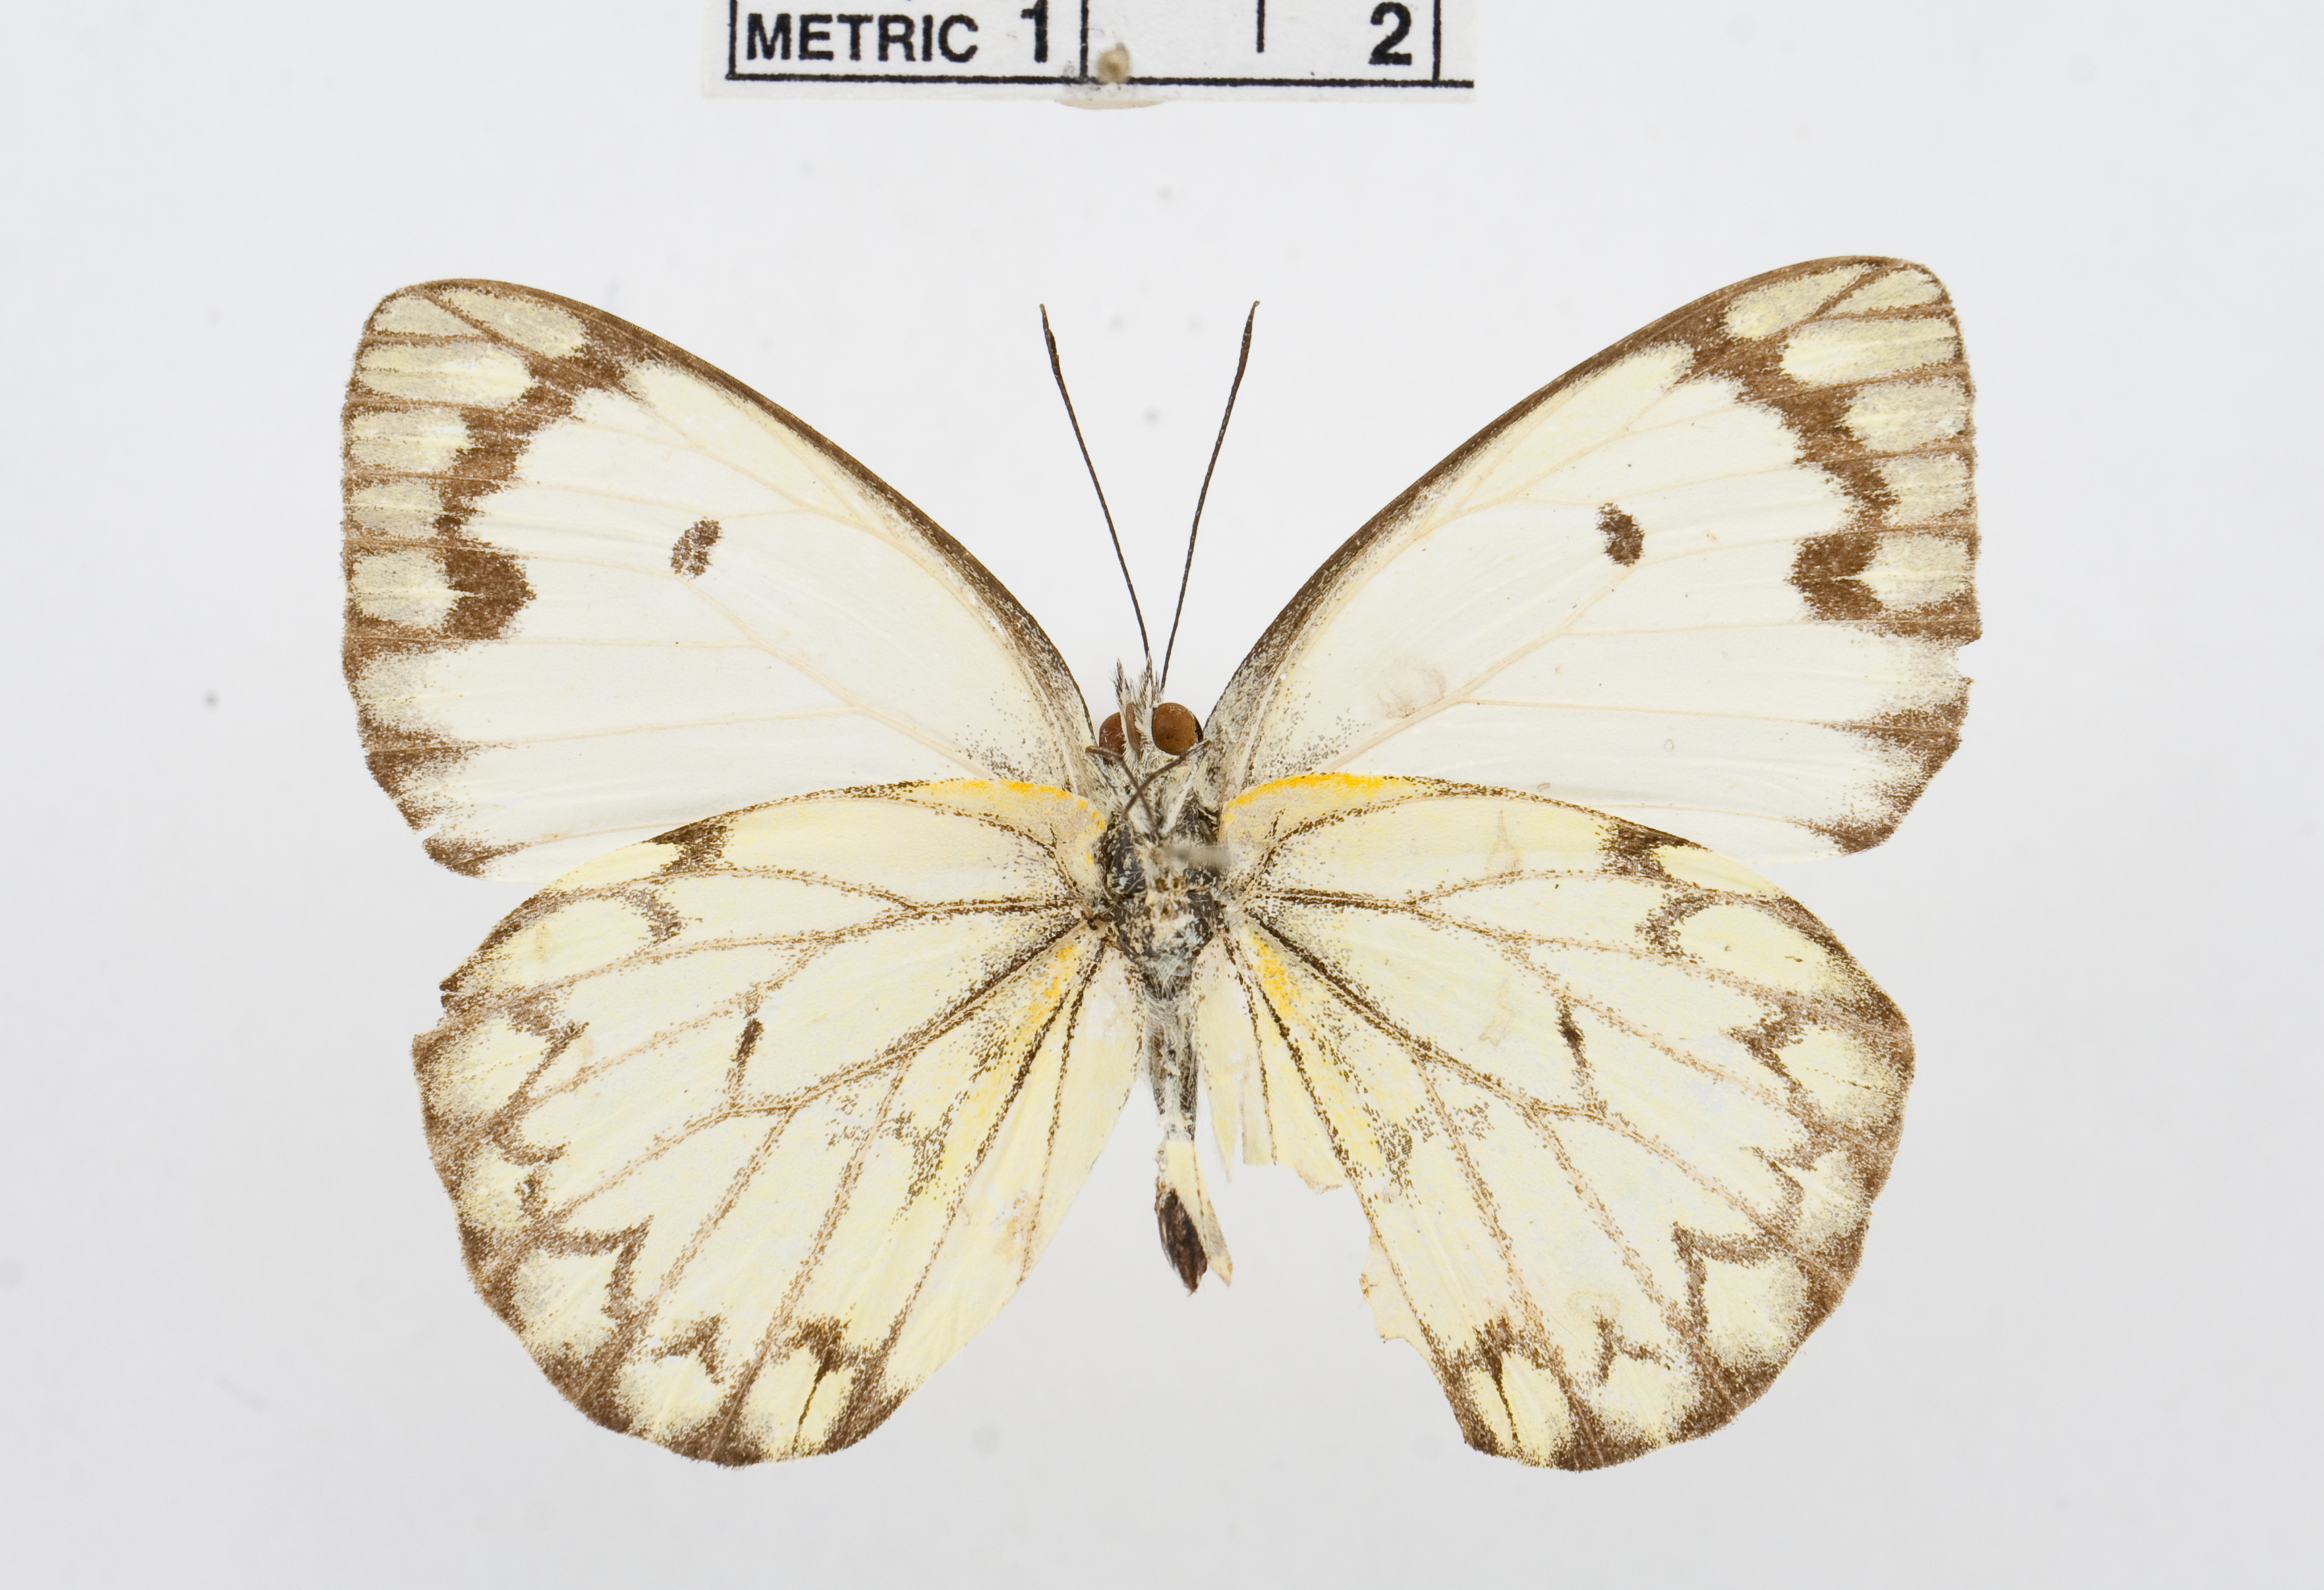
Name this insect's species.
Belenois crawshayi
